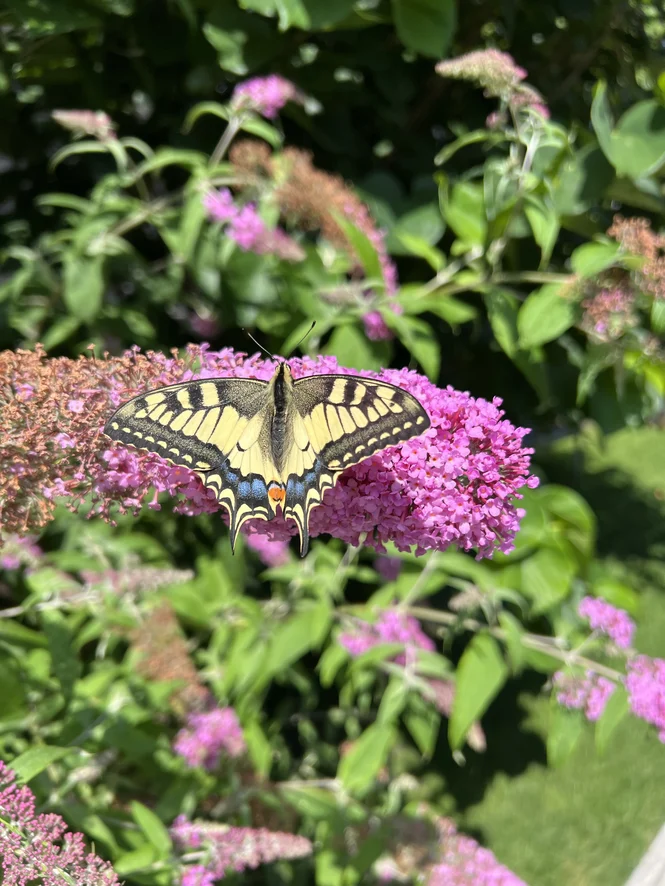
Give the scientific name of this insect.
Papilio machaon
